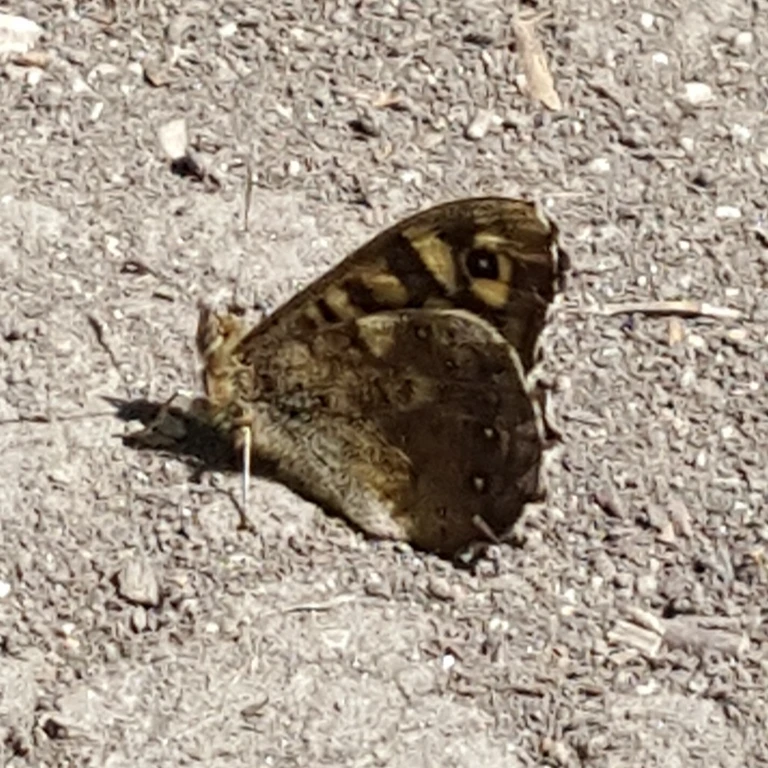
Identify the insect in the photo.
Pararge aegeria
